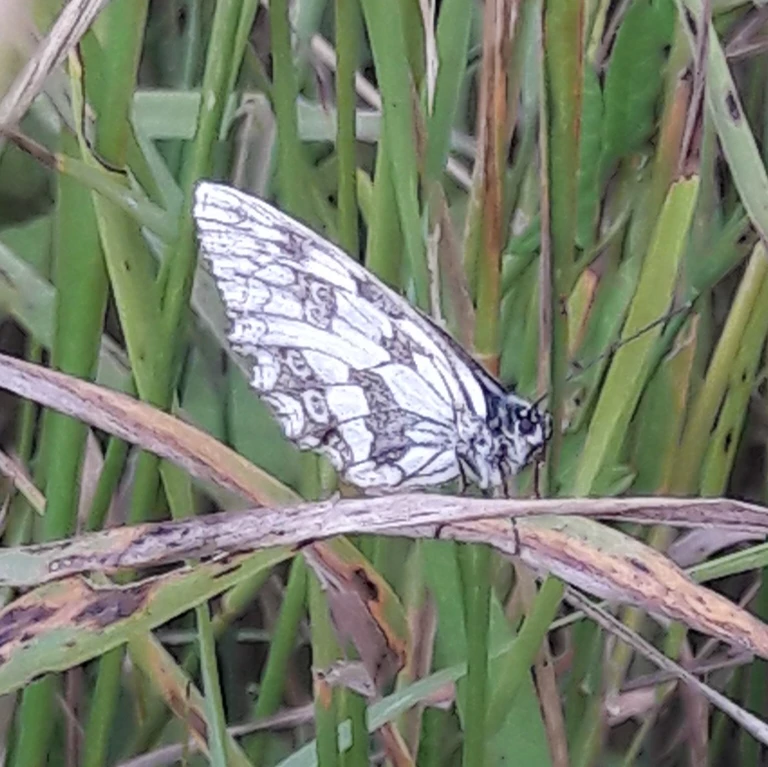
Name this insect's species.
Melanargia galathea
